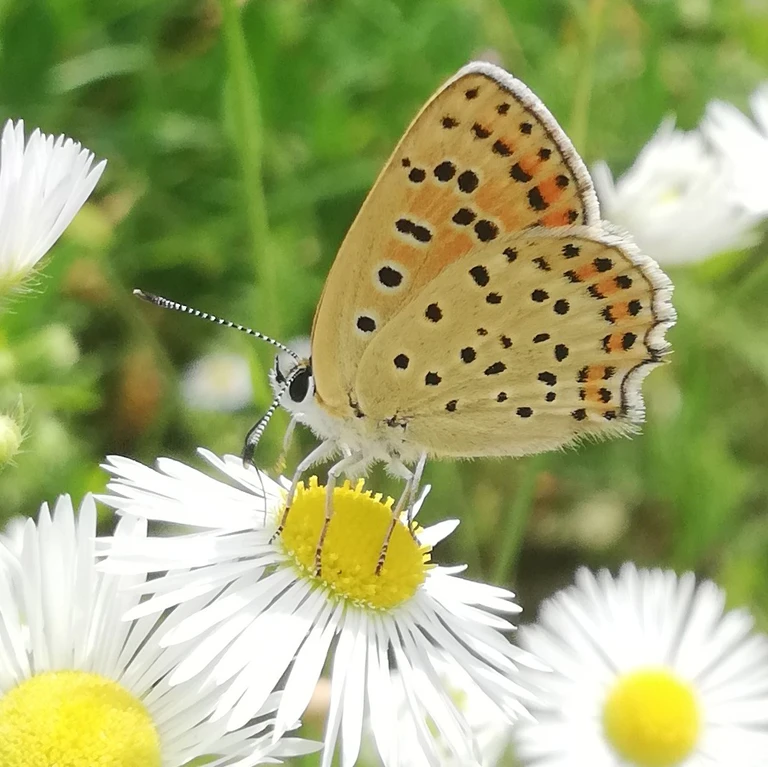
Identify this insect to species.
Lycaena tityrus (also Loweia tityrus)
